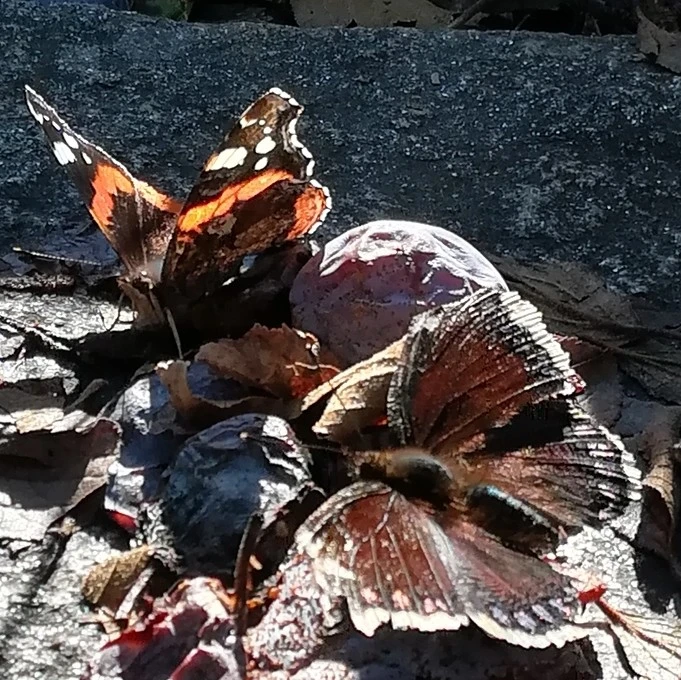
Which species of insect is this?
Nymphalis antiopa
